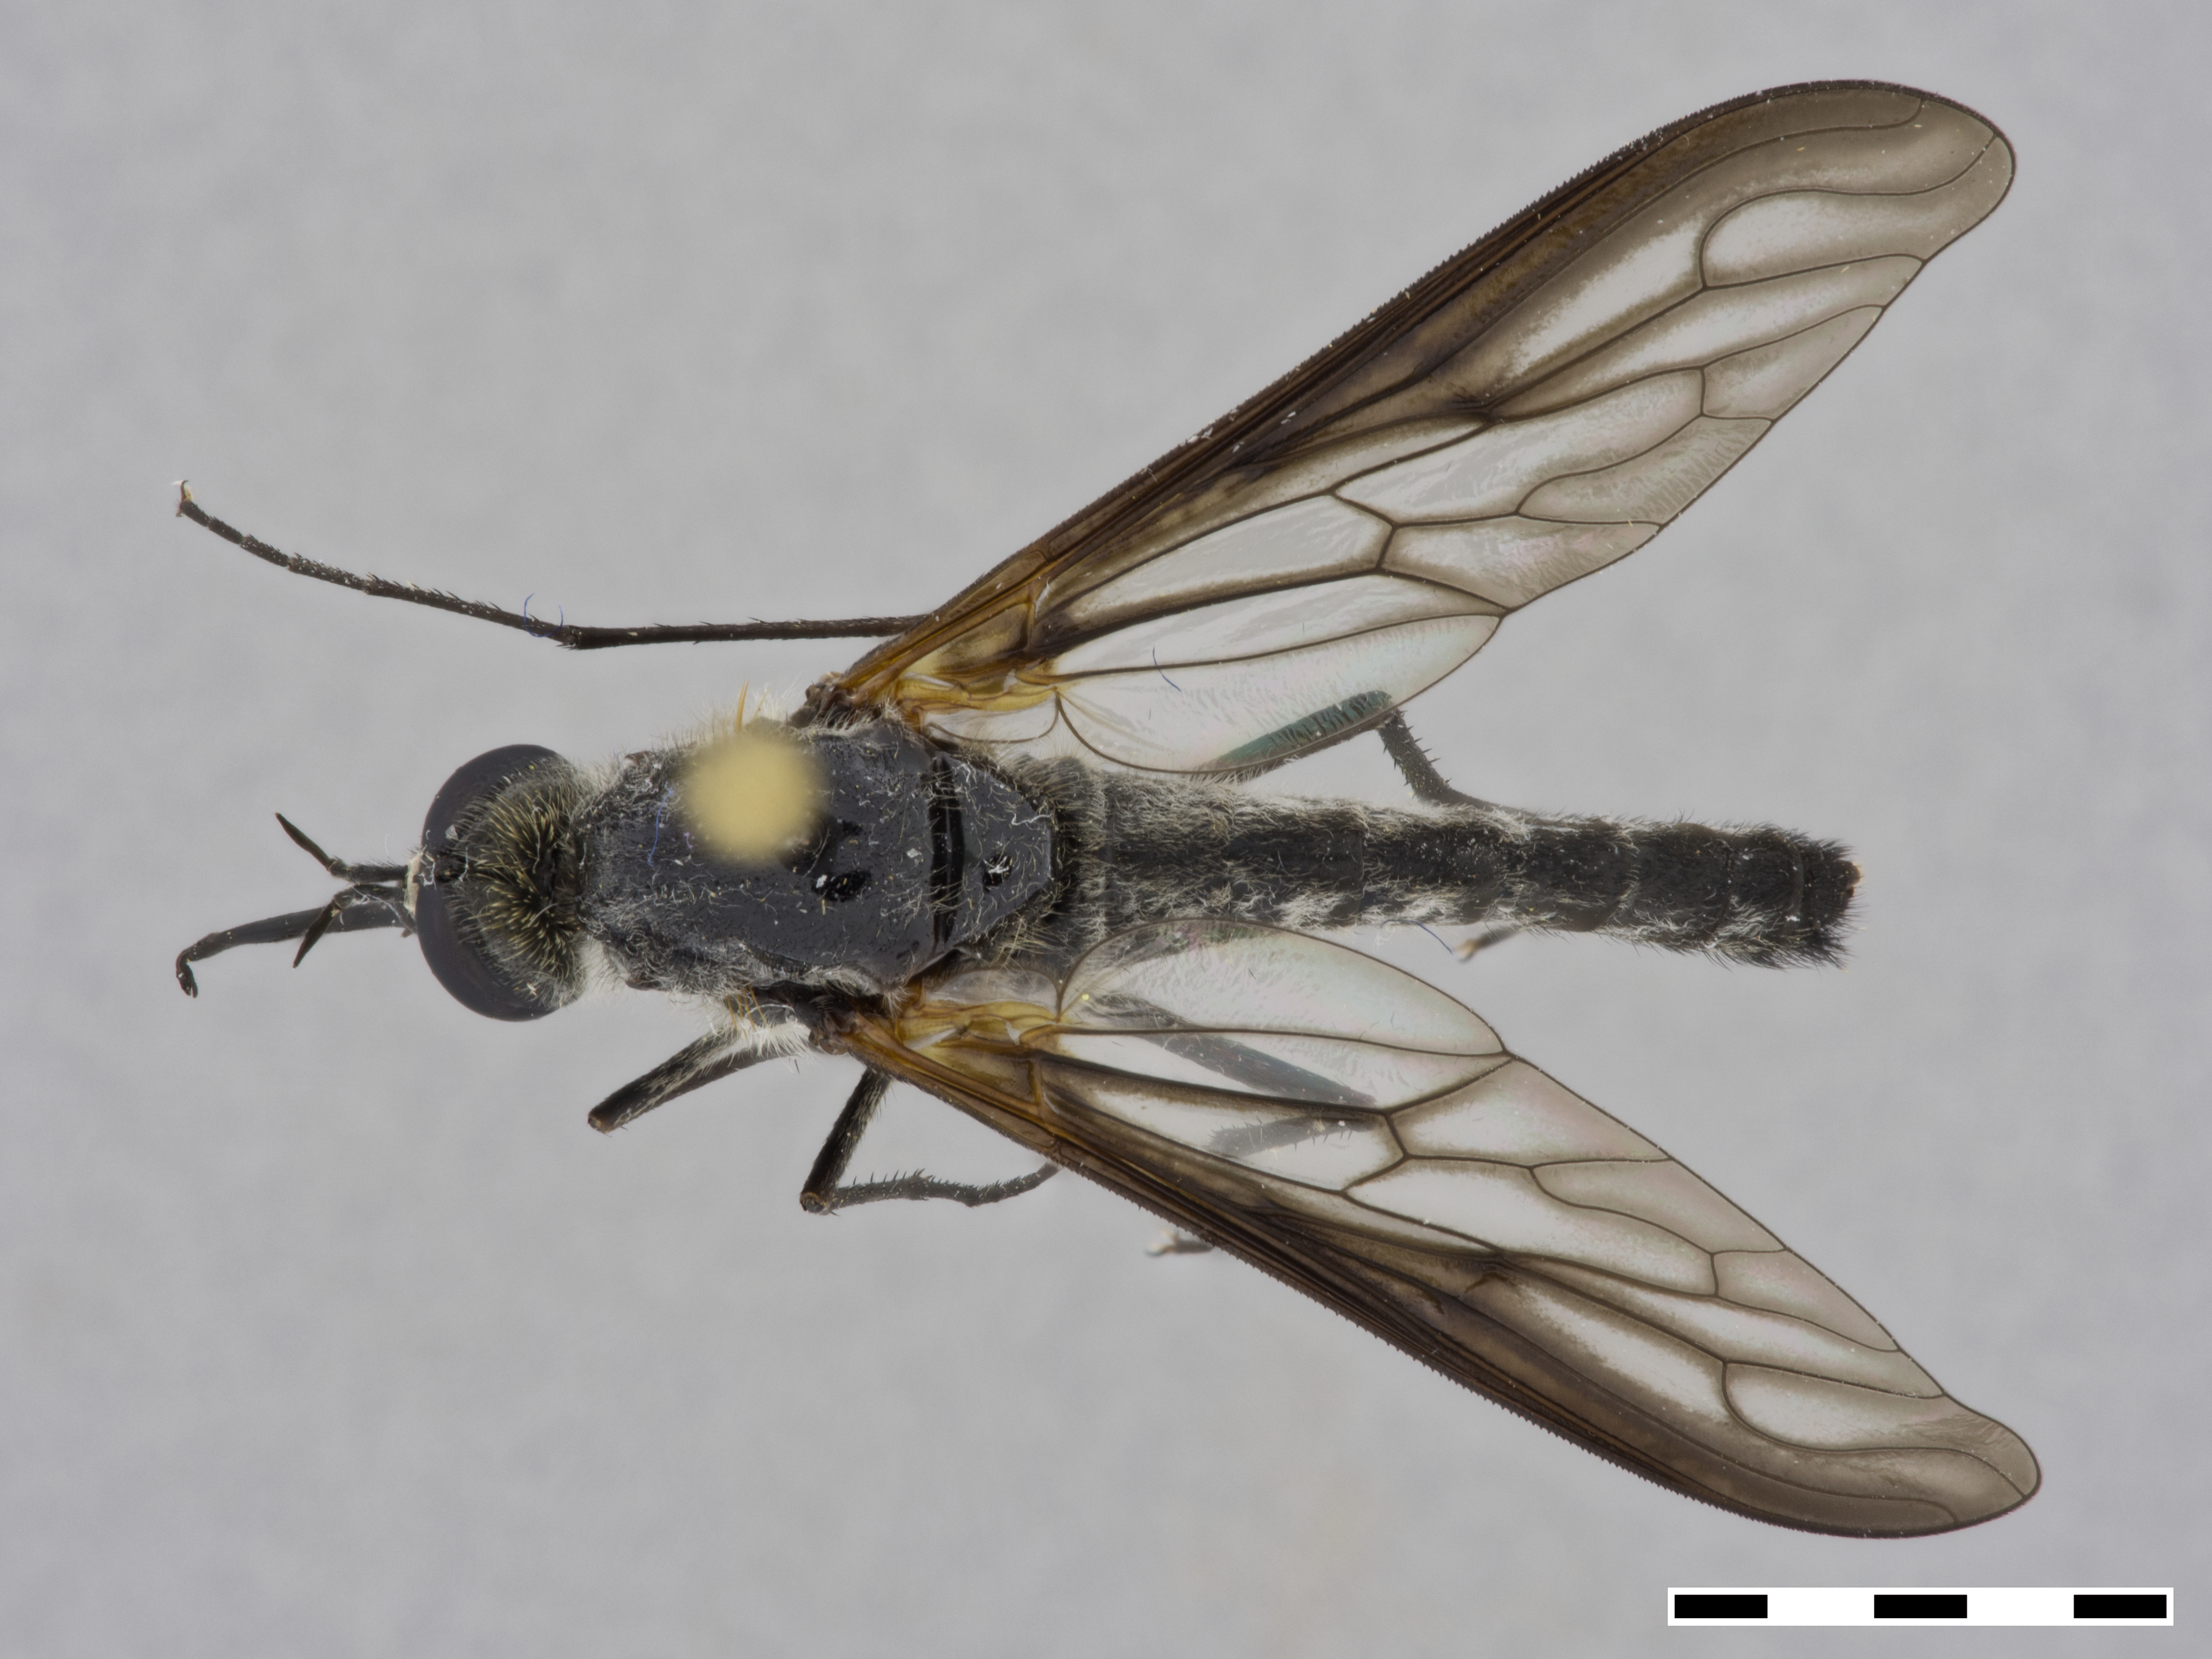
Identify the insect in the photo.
Thevenetimyia californica
